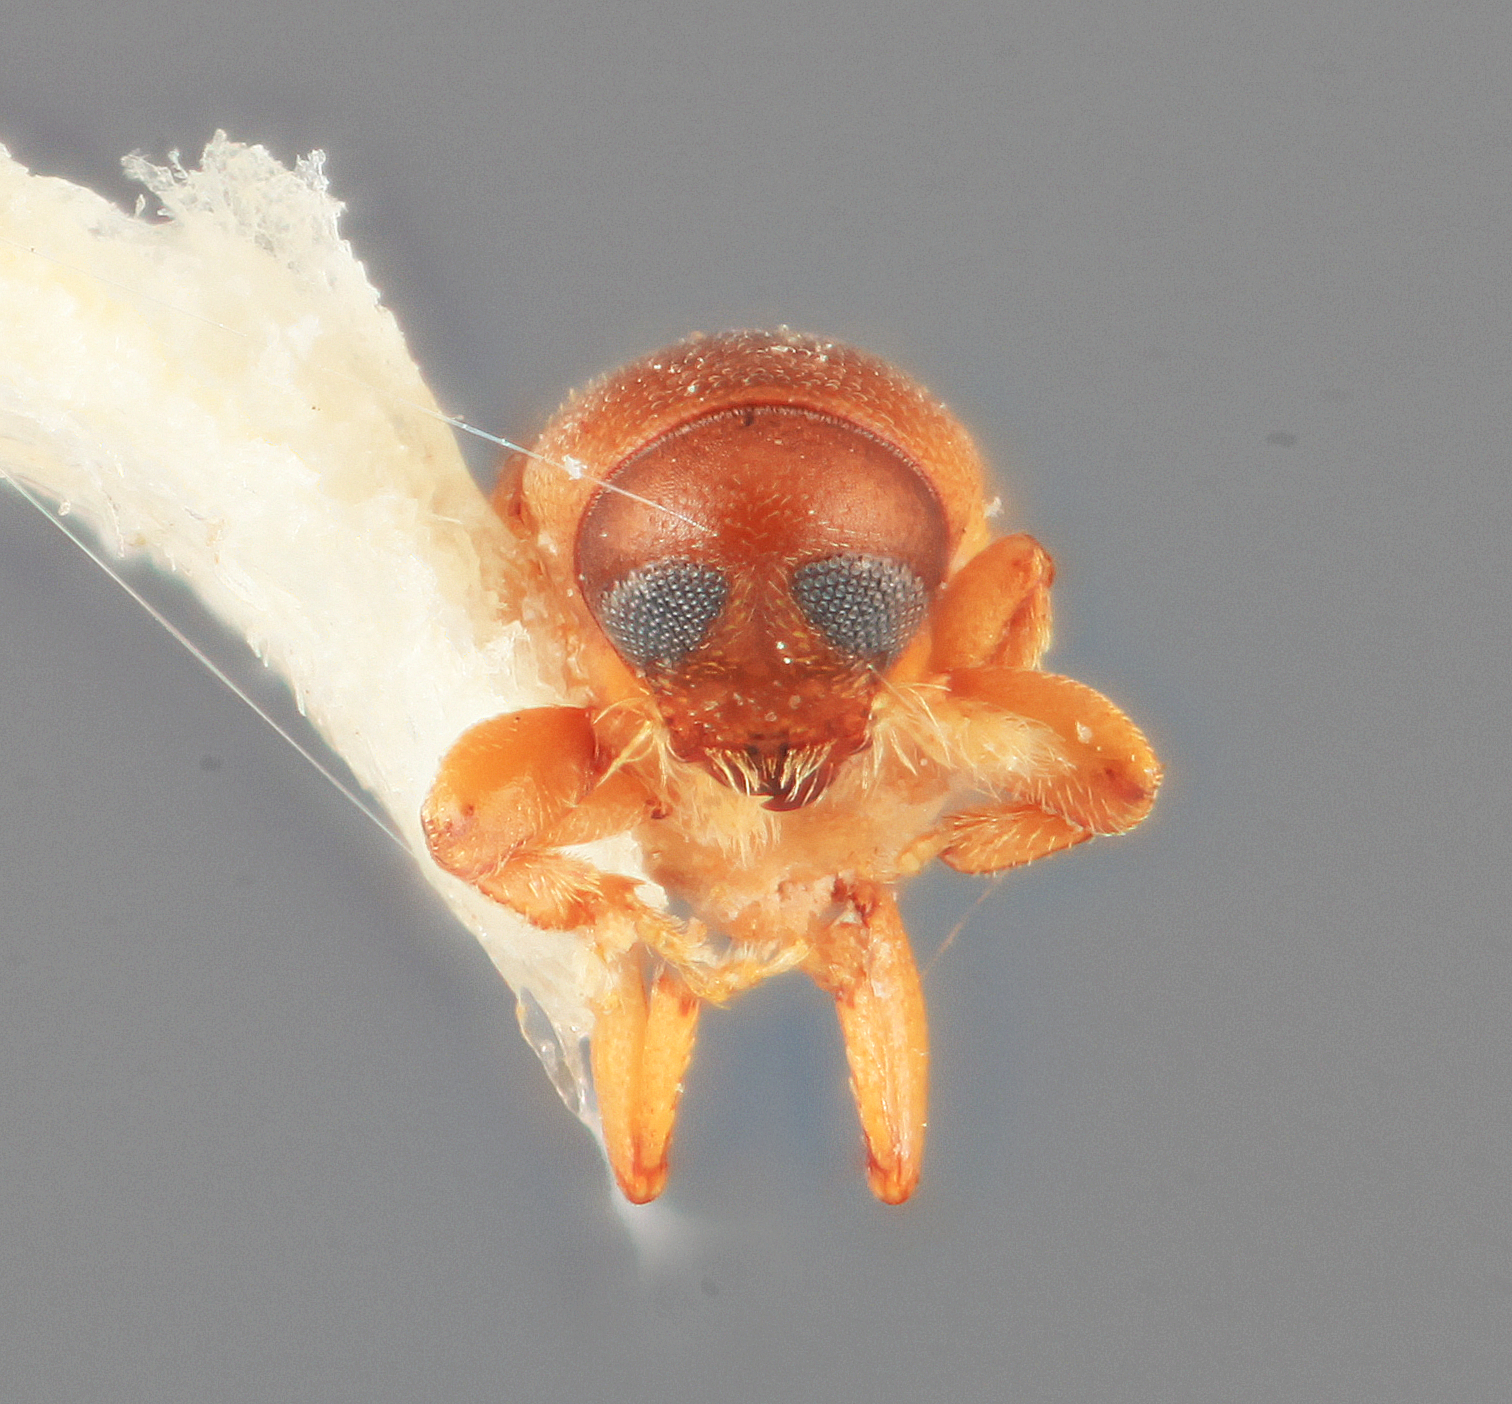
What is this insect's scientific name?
Cnesinus excellens
